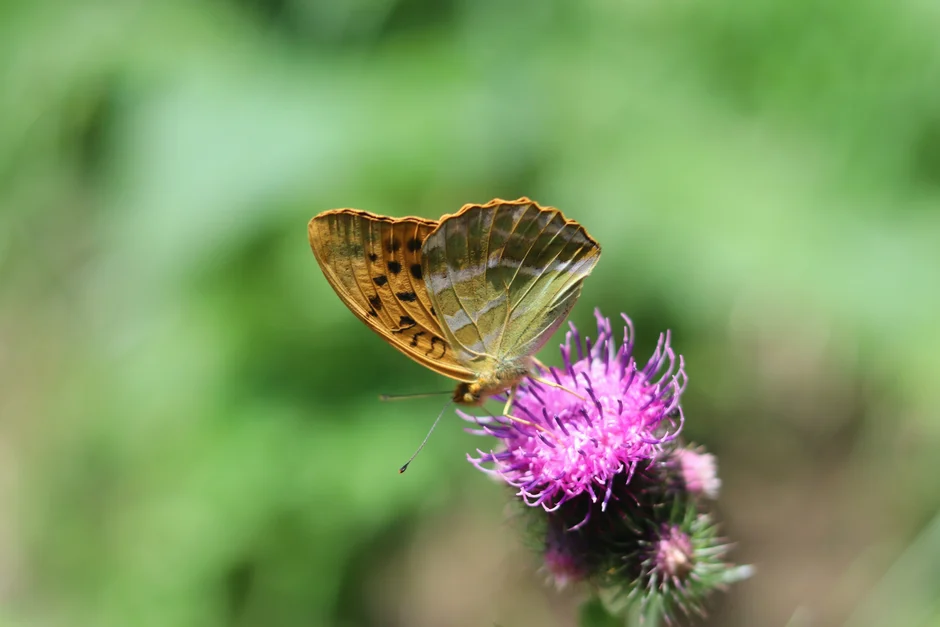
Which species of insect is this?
Argynnis paphia
